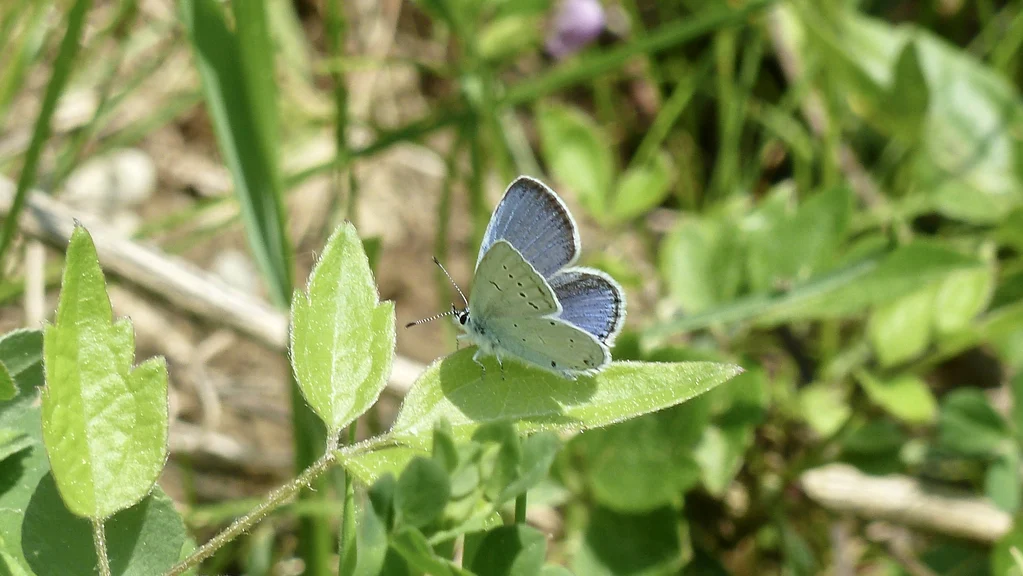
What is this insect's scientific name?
Cupido decolorata (also Elkalyce decolorata)
